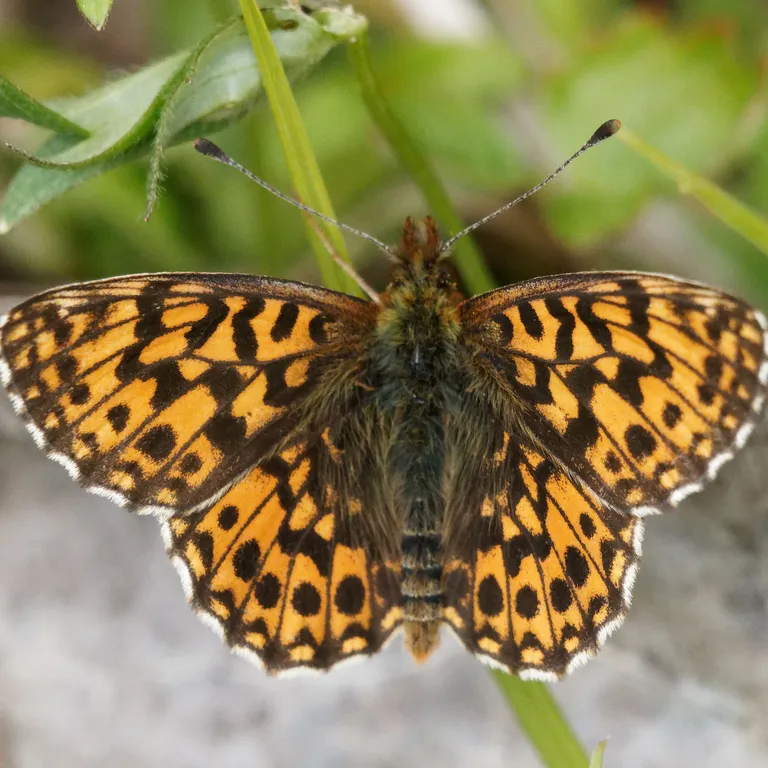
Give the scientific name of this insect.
Boloria dia
